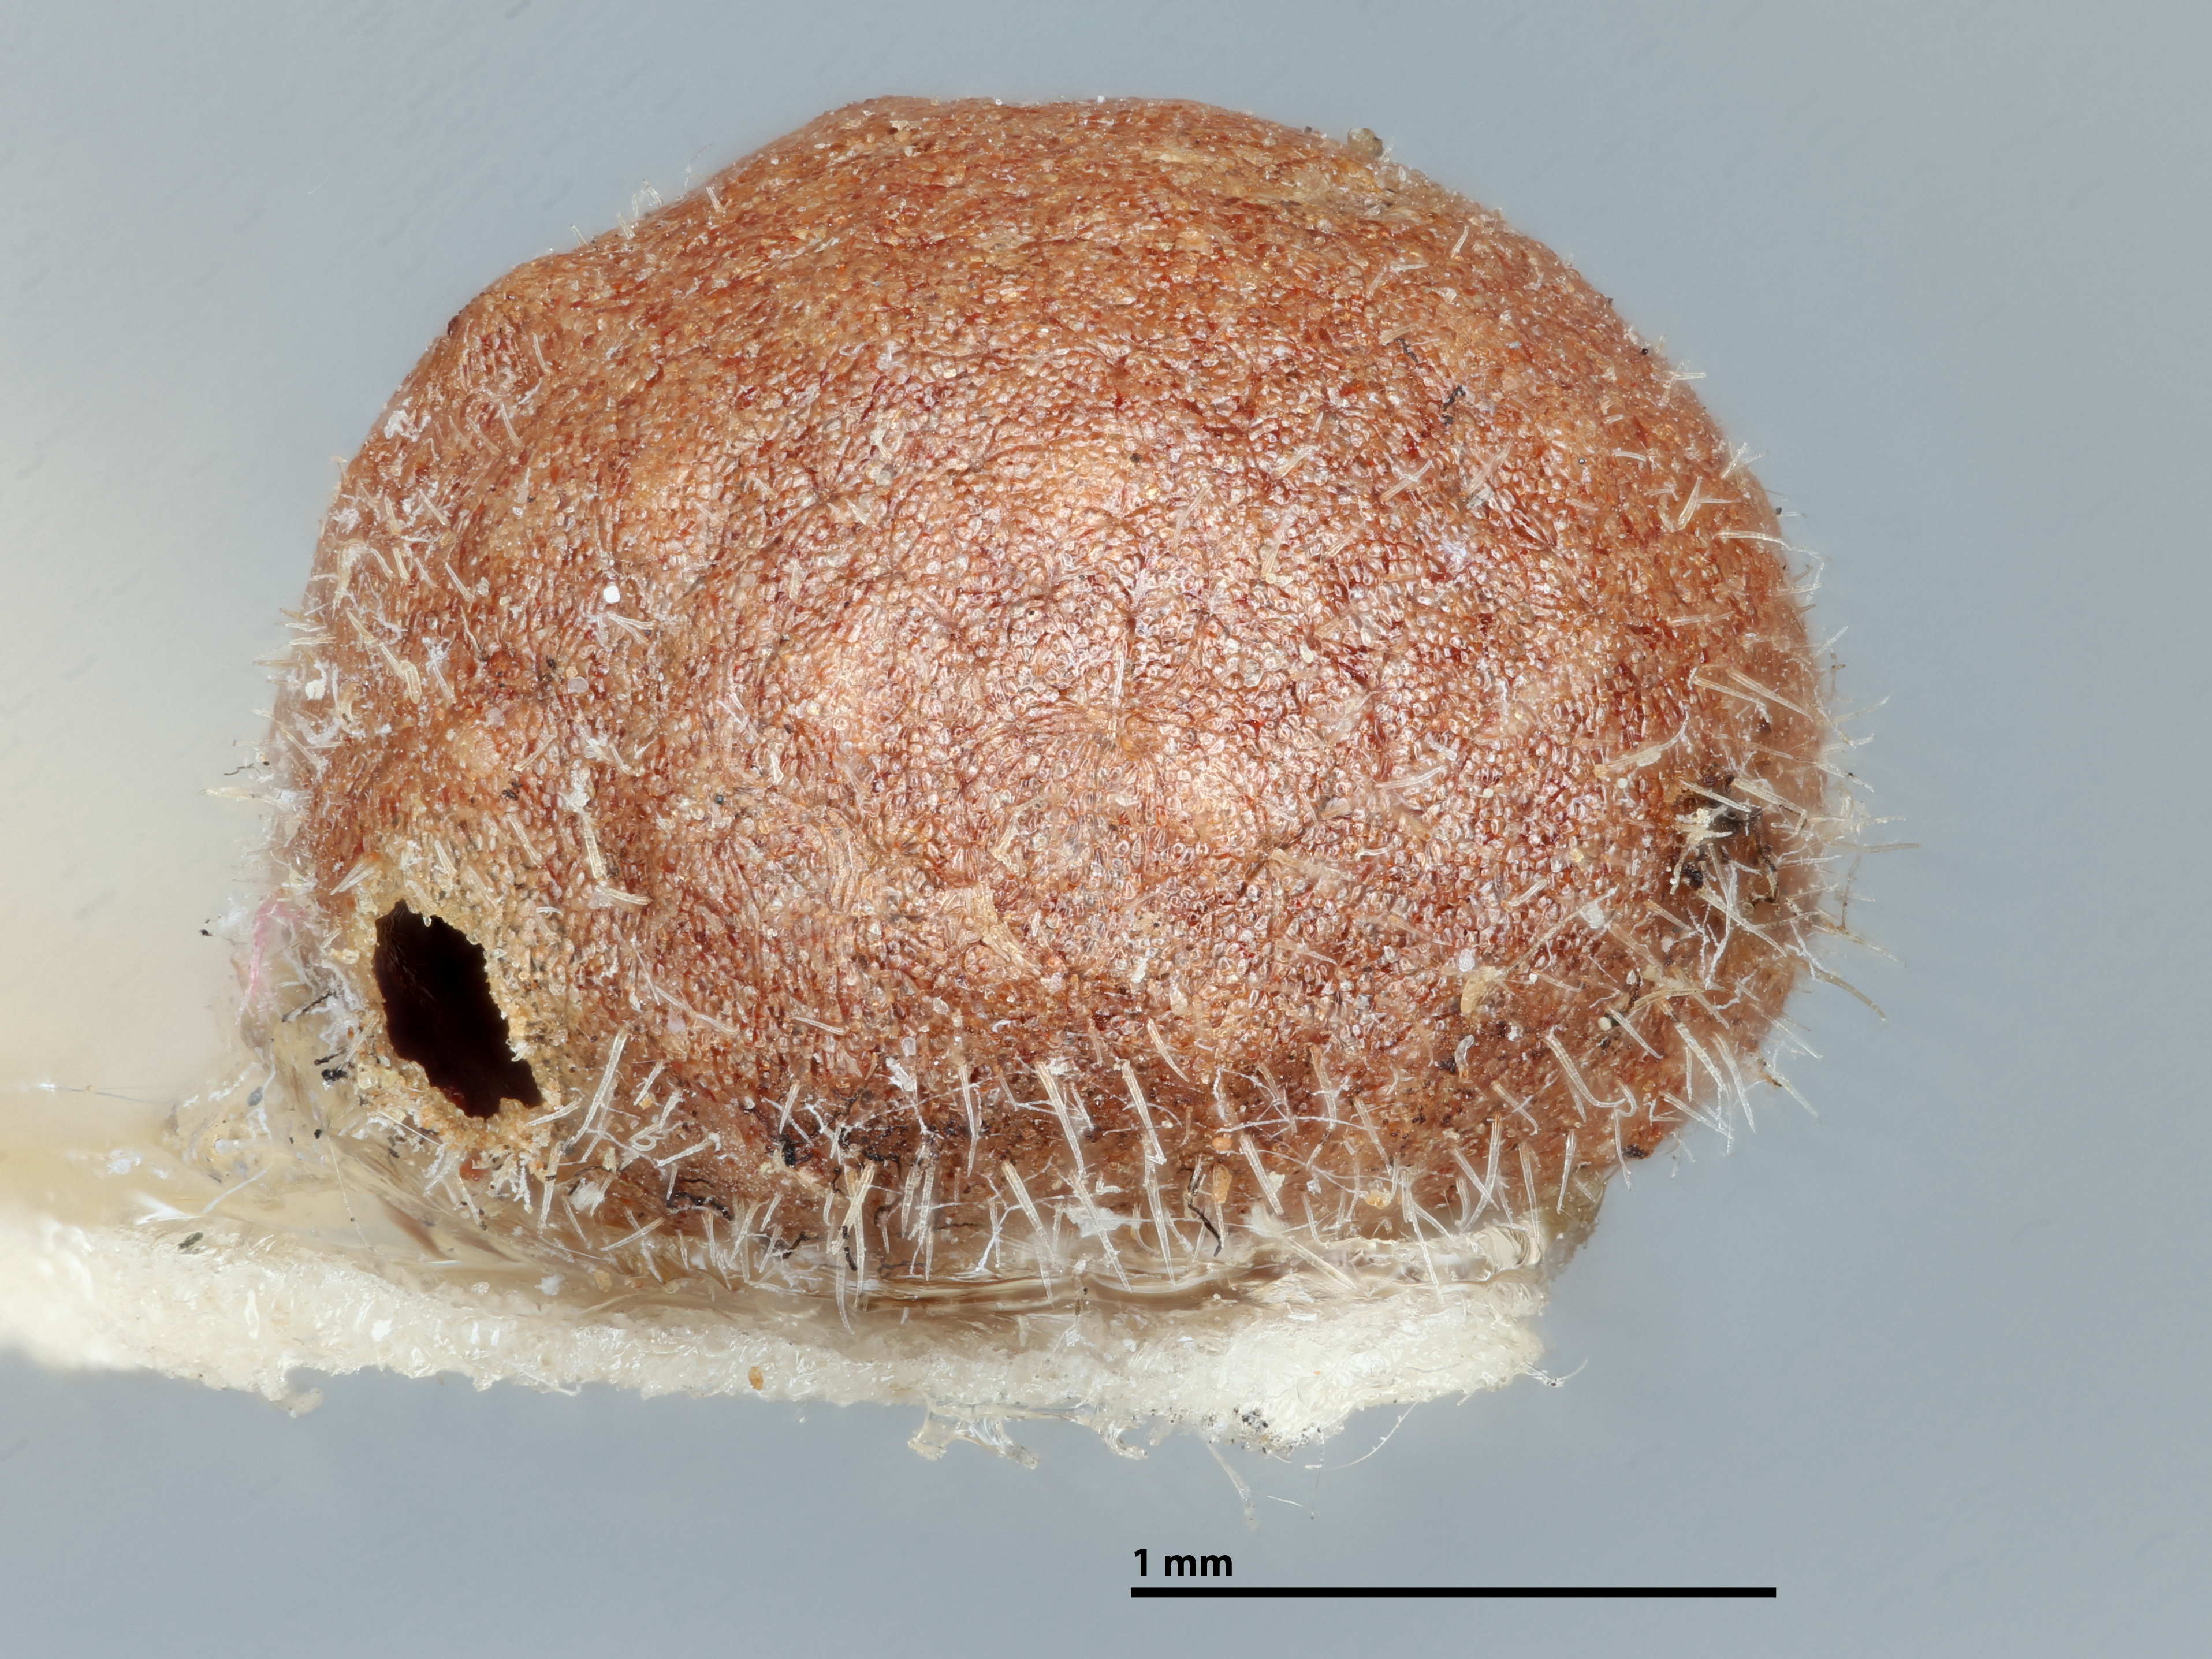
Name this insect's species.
Xanthoteras tuckeri
